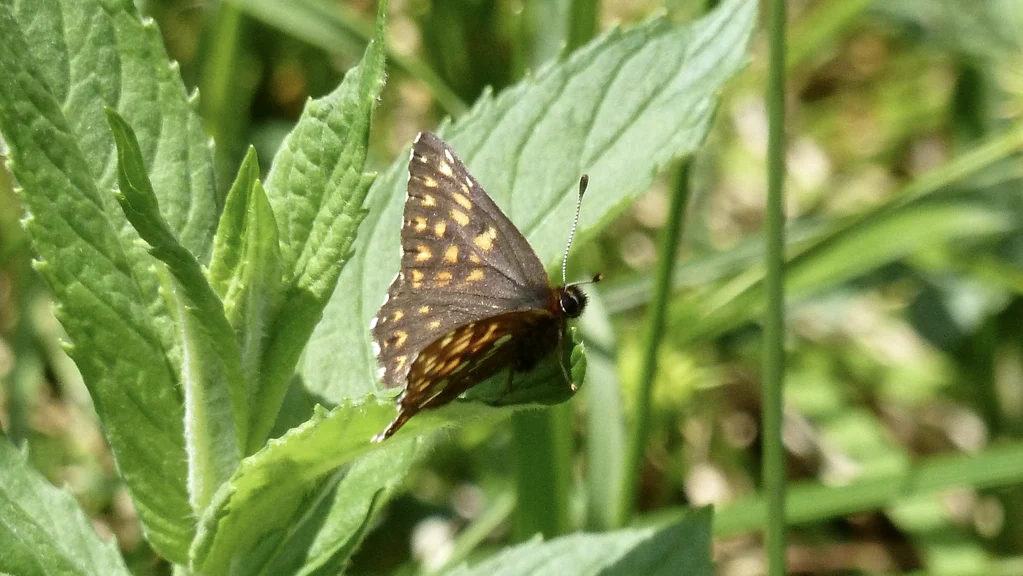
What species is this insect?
Hamearis lucina
